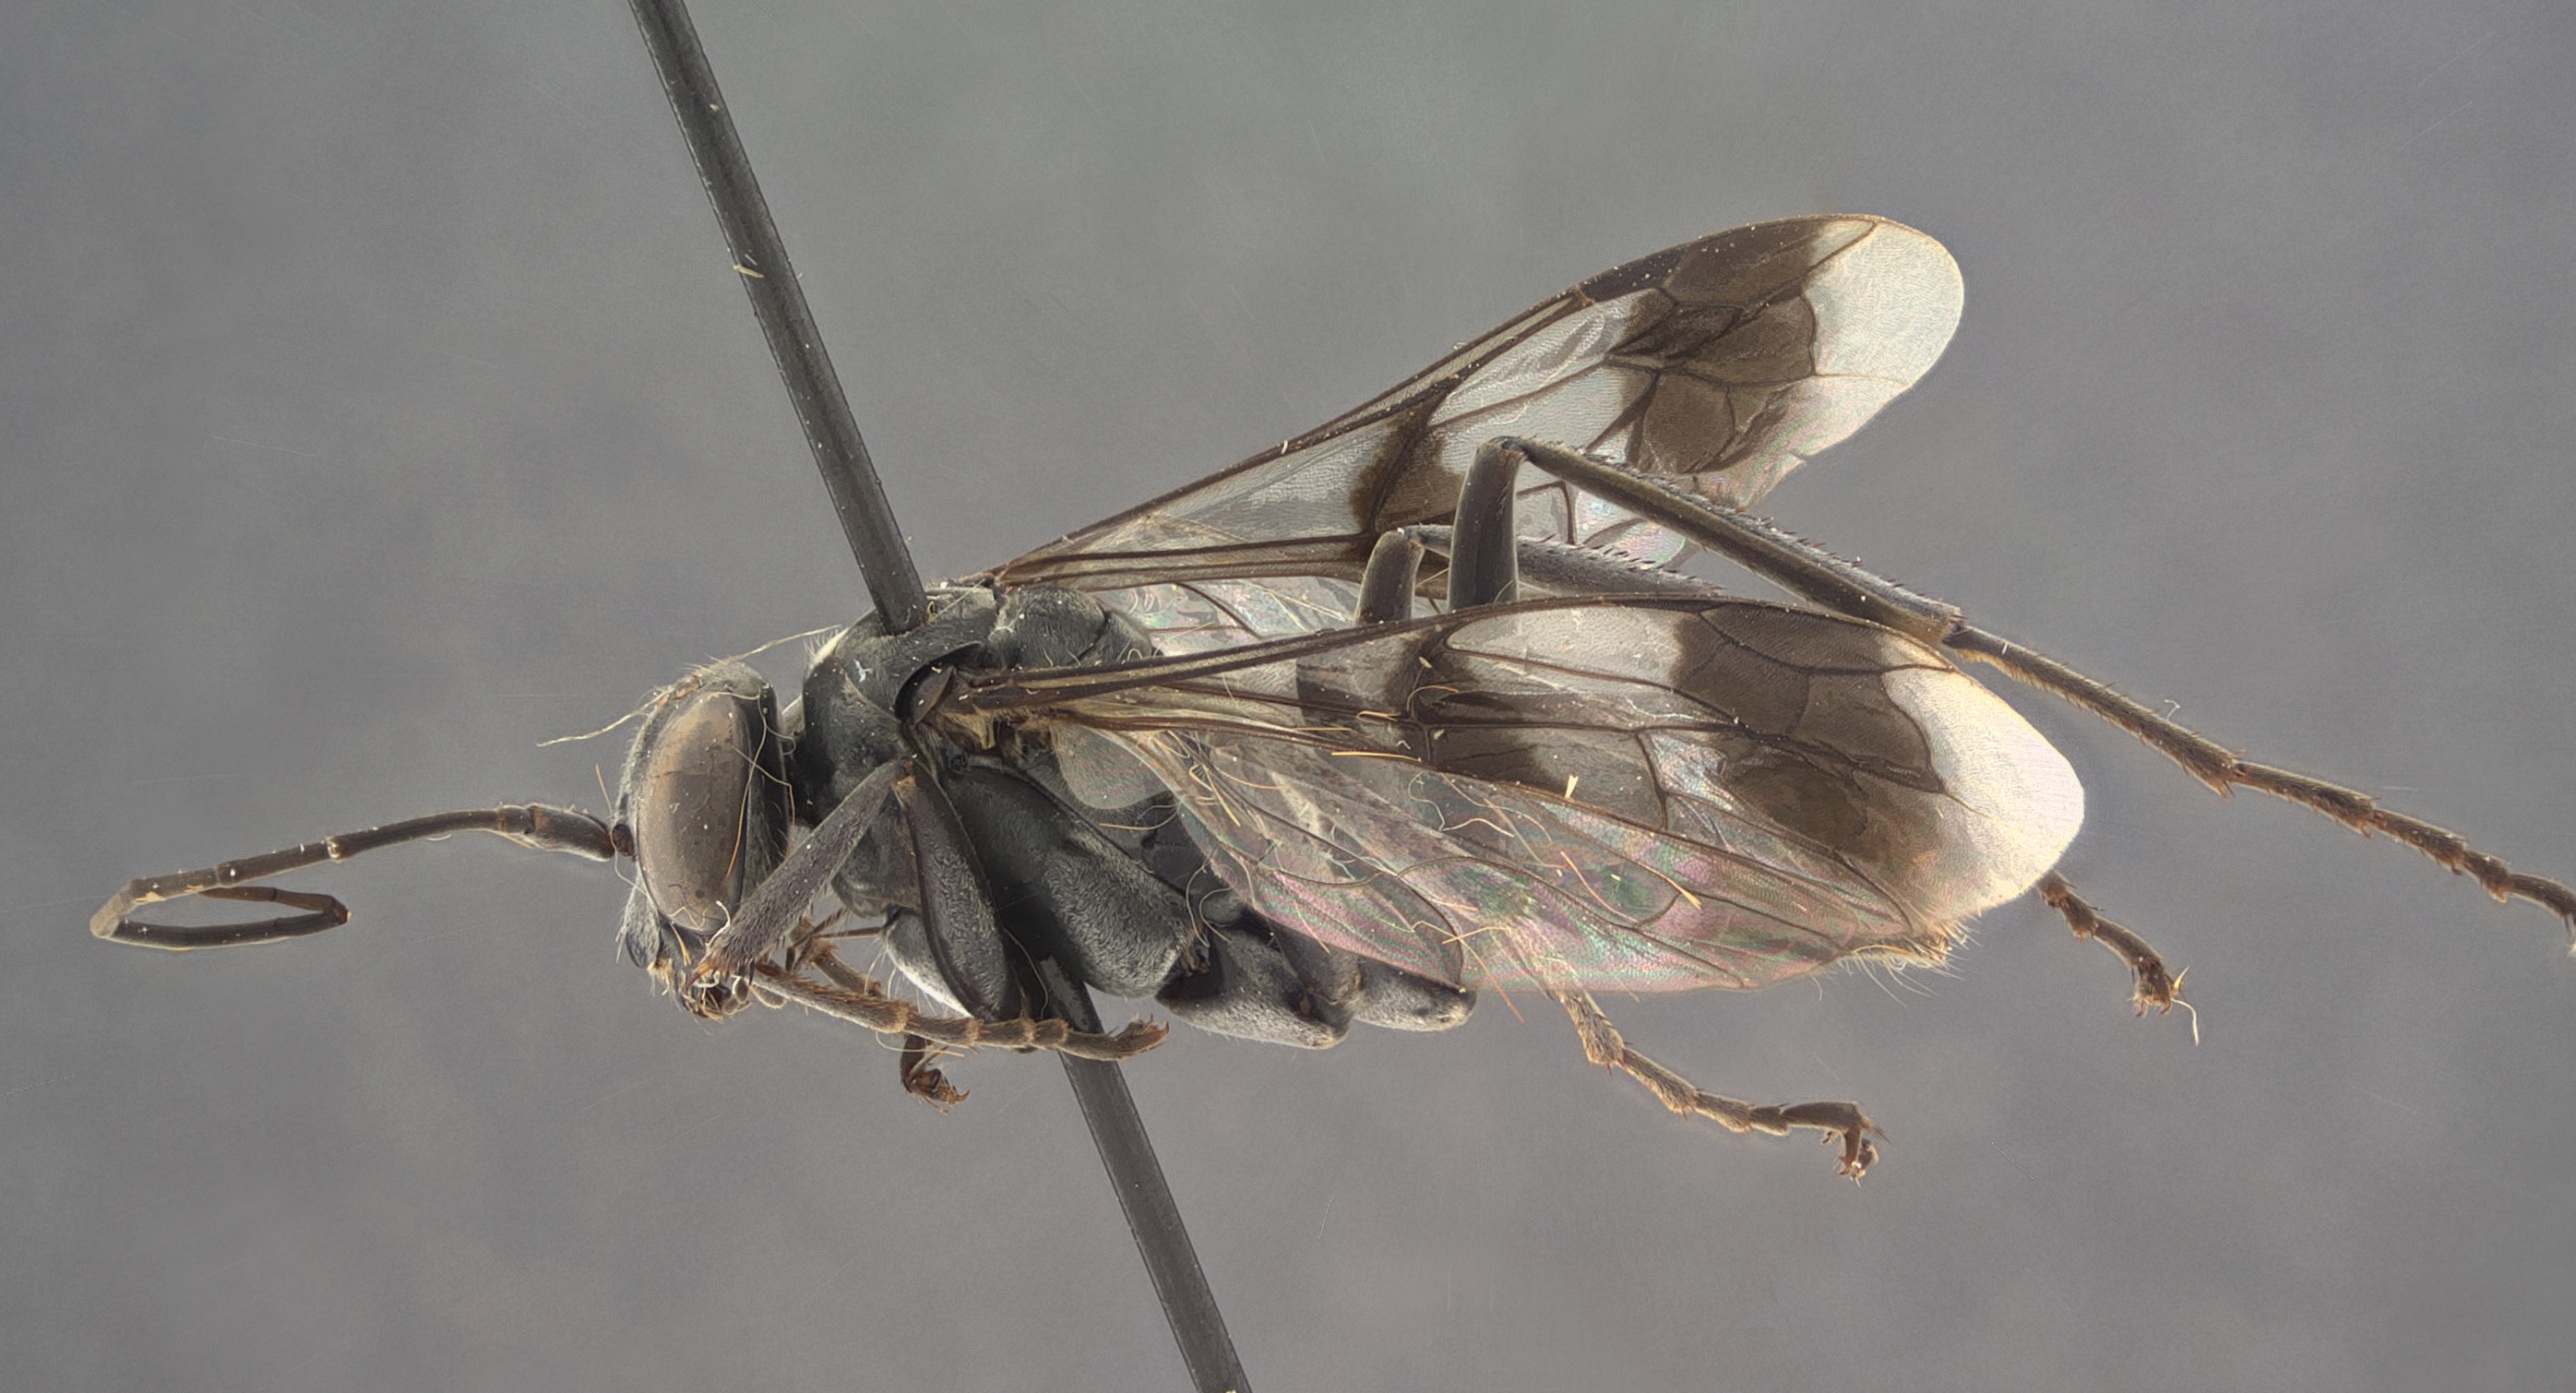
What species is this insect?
Calicurgus major
